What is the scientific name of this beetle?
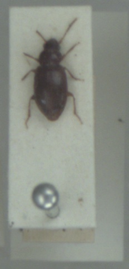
Bradycellus harpalinus
